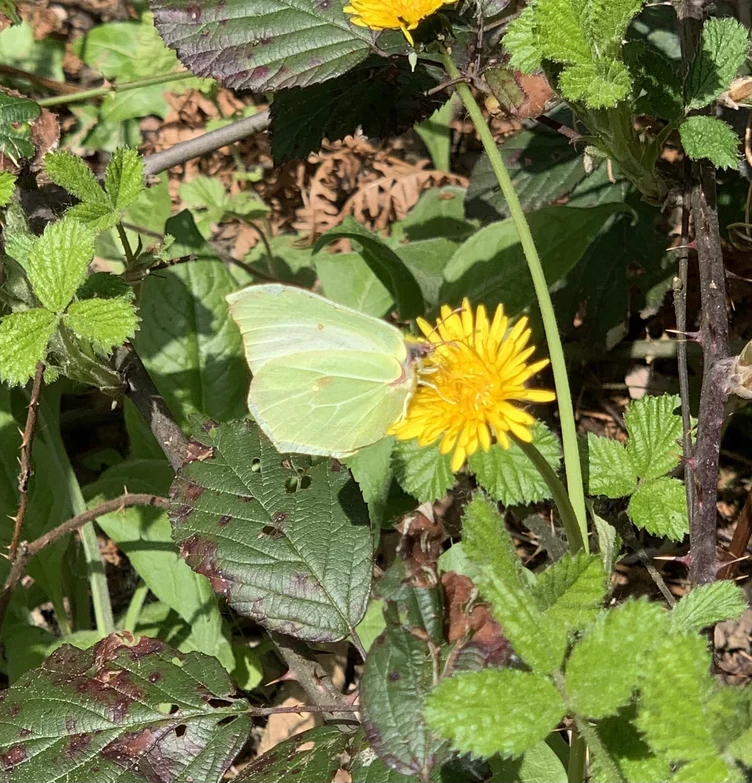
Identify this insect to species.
Gonepteryx rhamni
